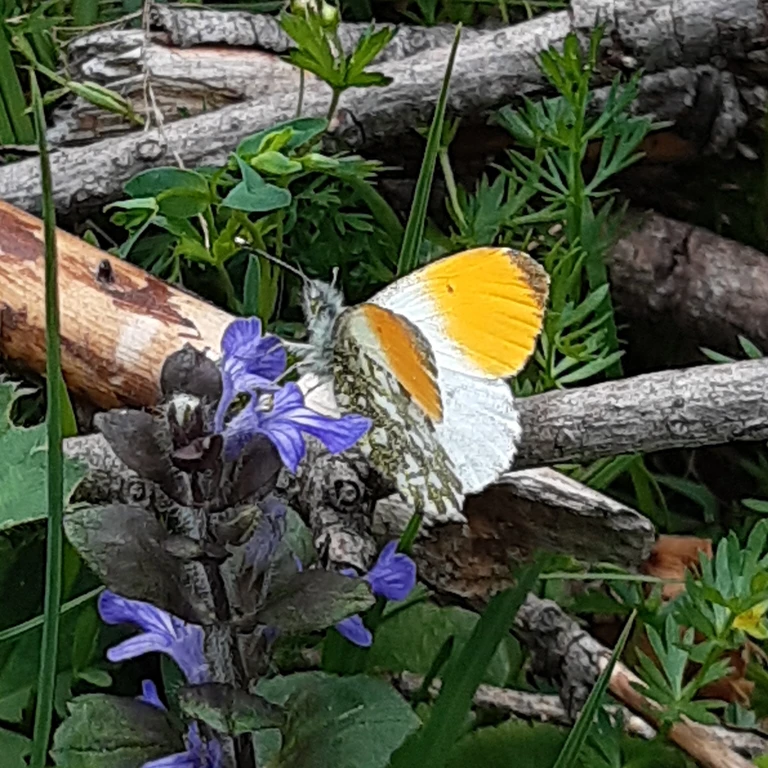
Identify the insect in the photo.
Anthocharis cardamines
